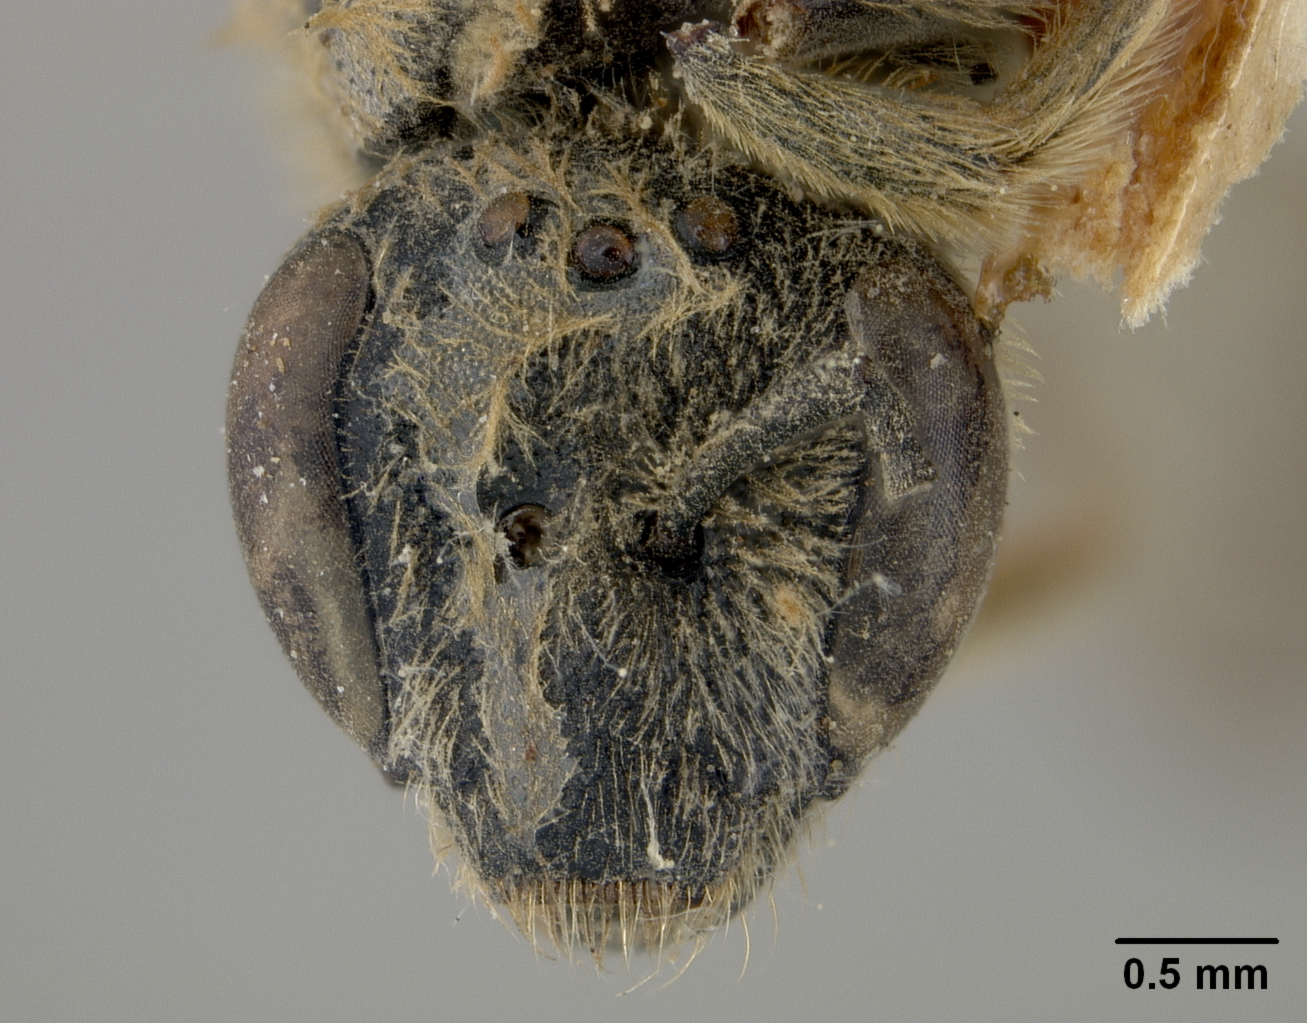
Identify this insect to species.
Halictus basicirus
